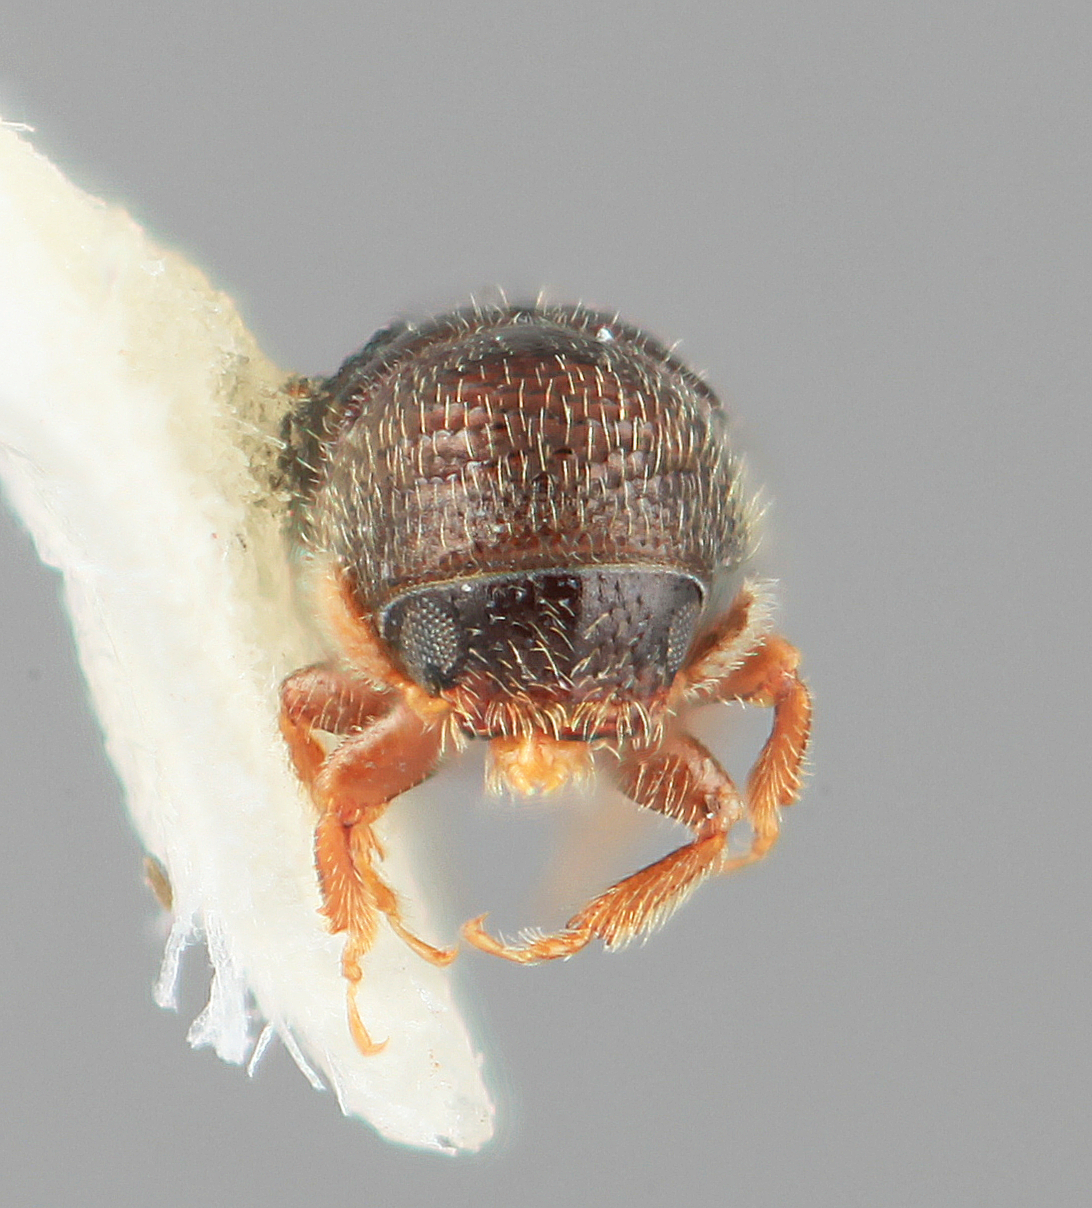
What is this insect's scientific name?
Araptus spiculatus
